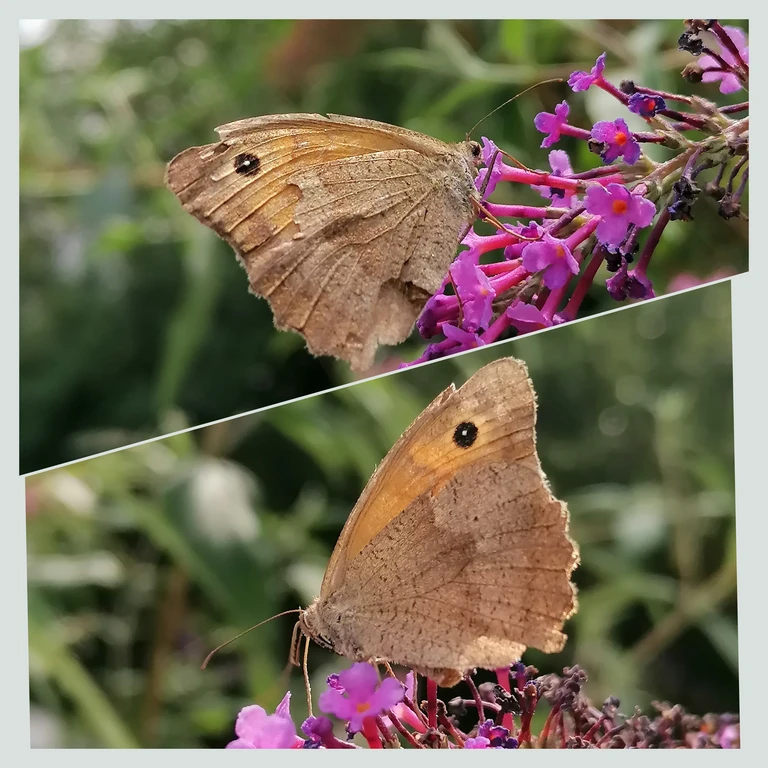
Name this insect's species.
Maniola jurtina
